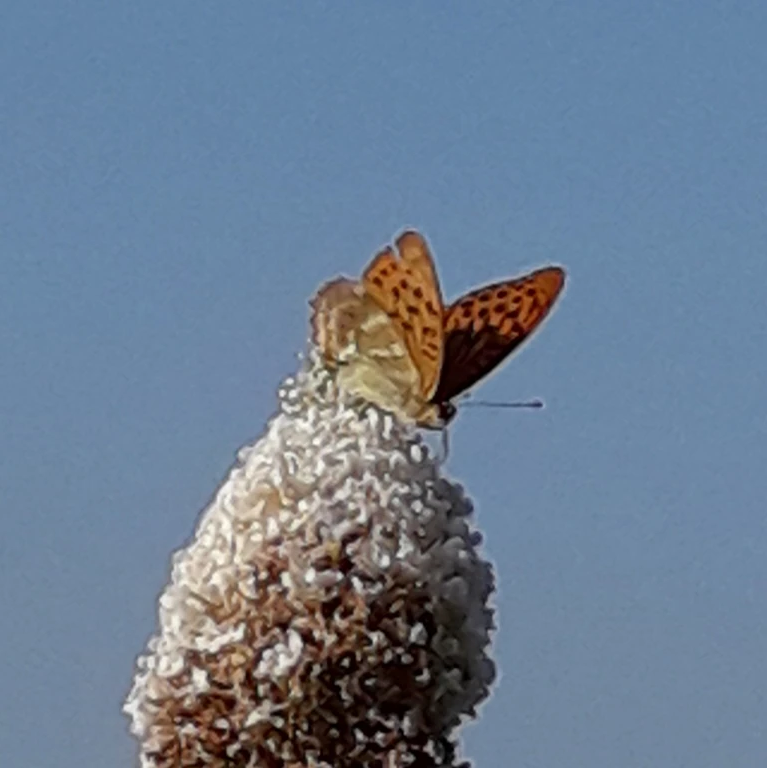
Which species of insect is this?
Argynnis paphia
